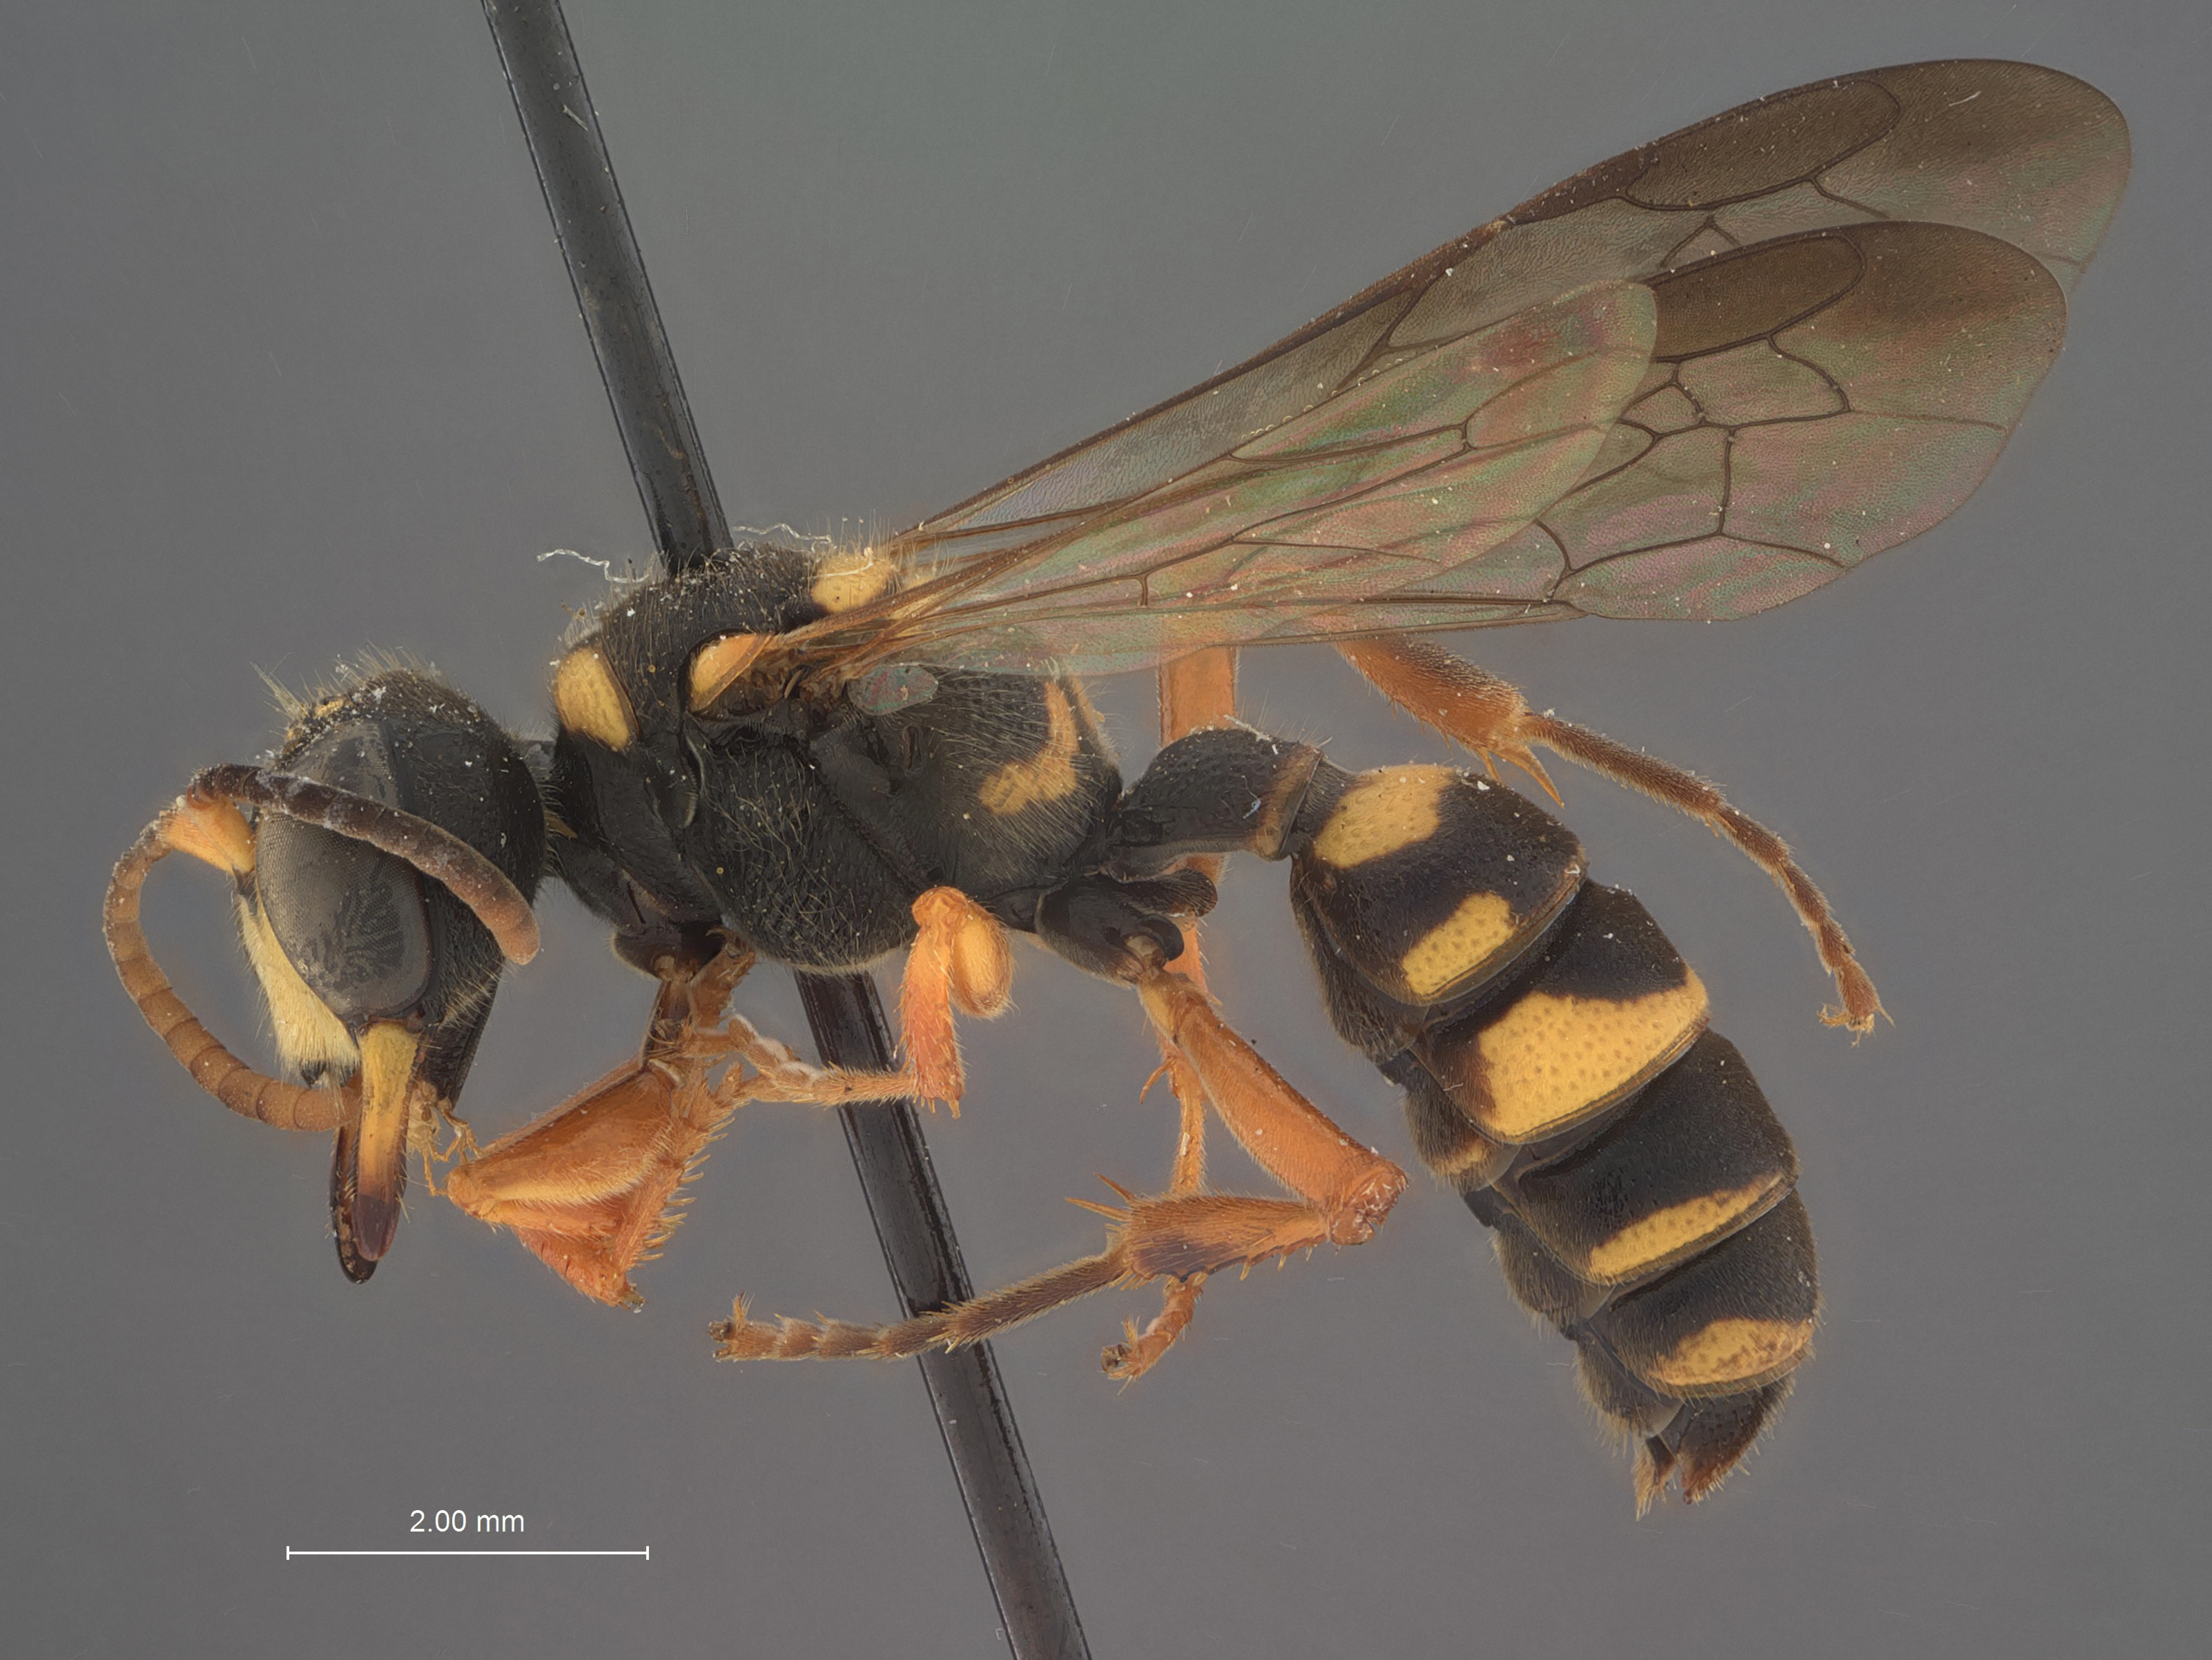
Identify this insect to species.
Cerceris millironi
